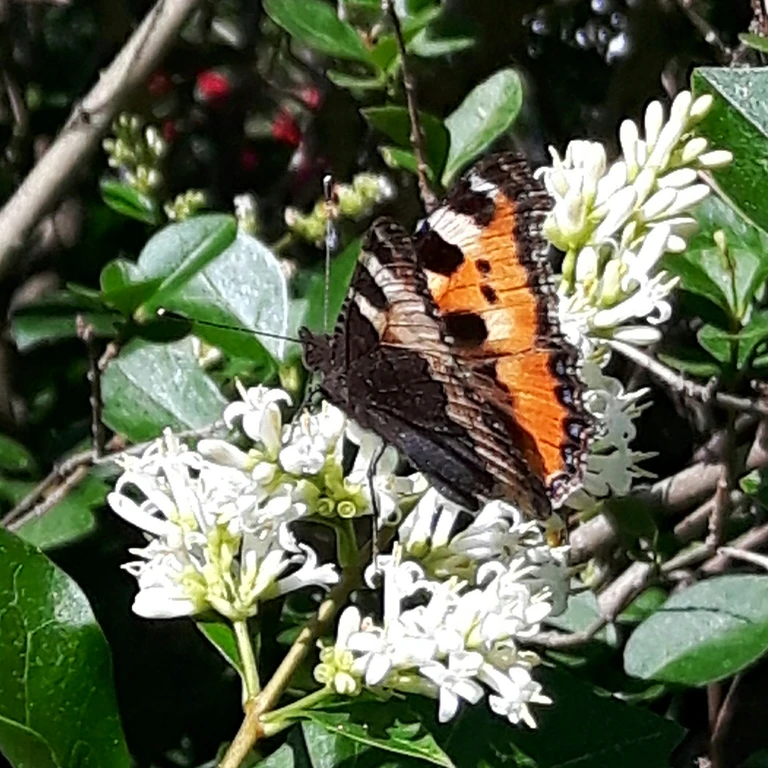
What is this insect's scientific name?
Aglais urticae
